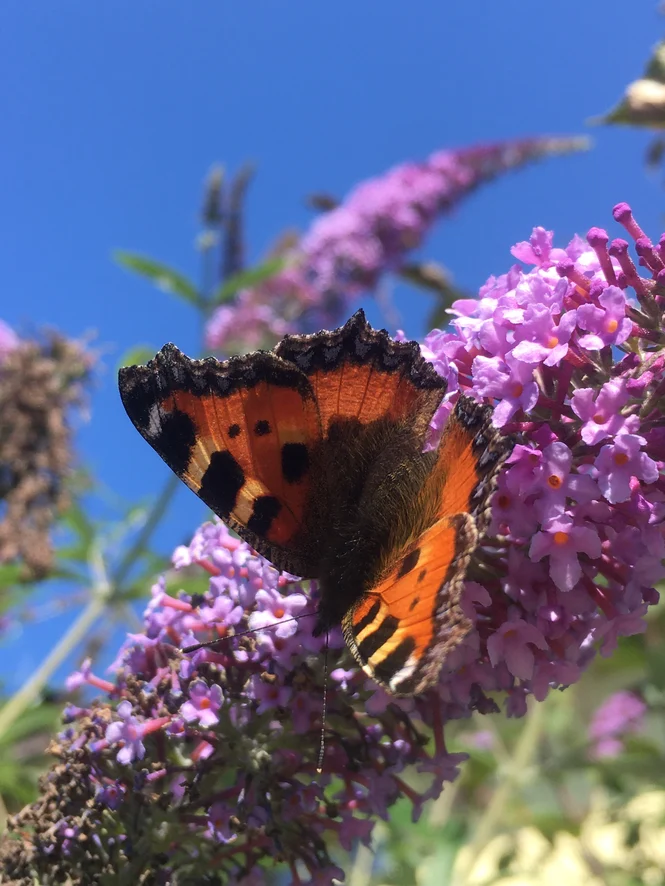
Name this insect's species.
Aglais urticae
